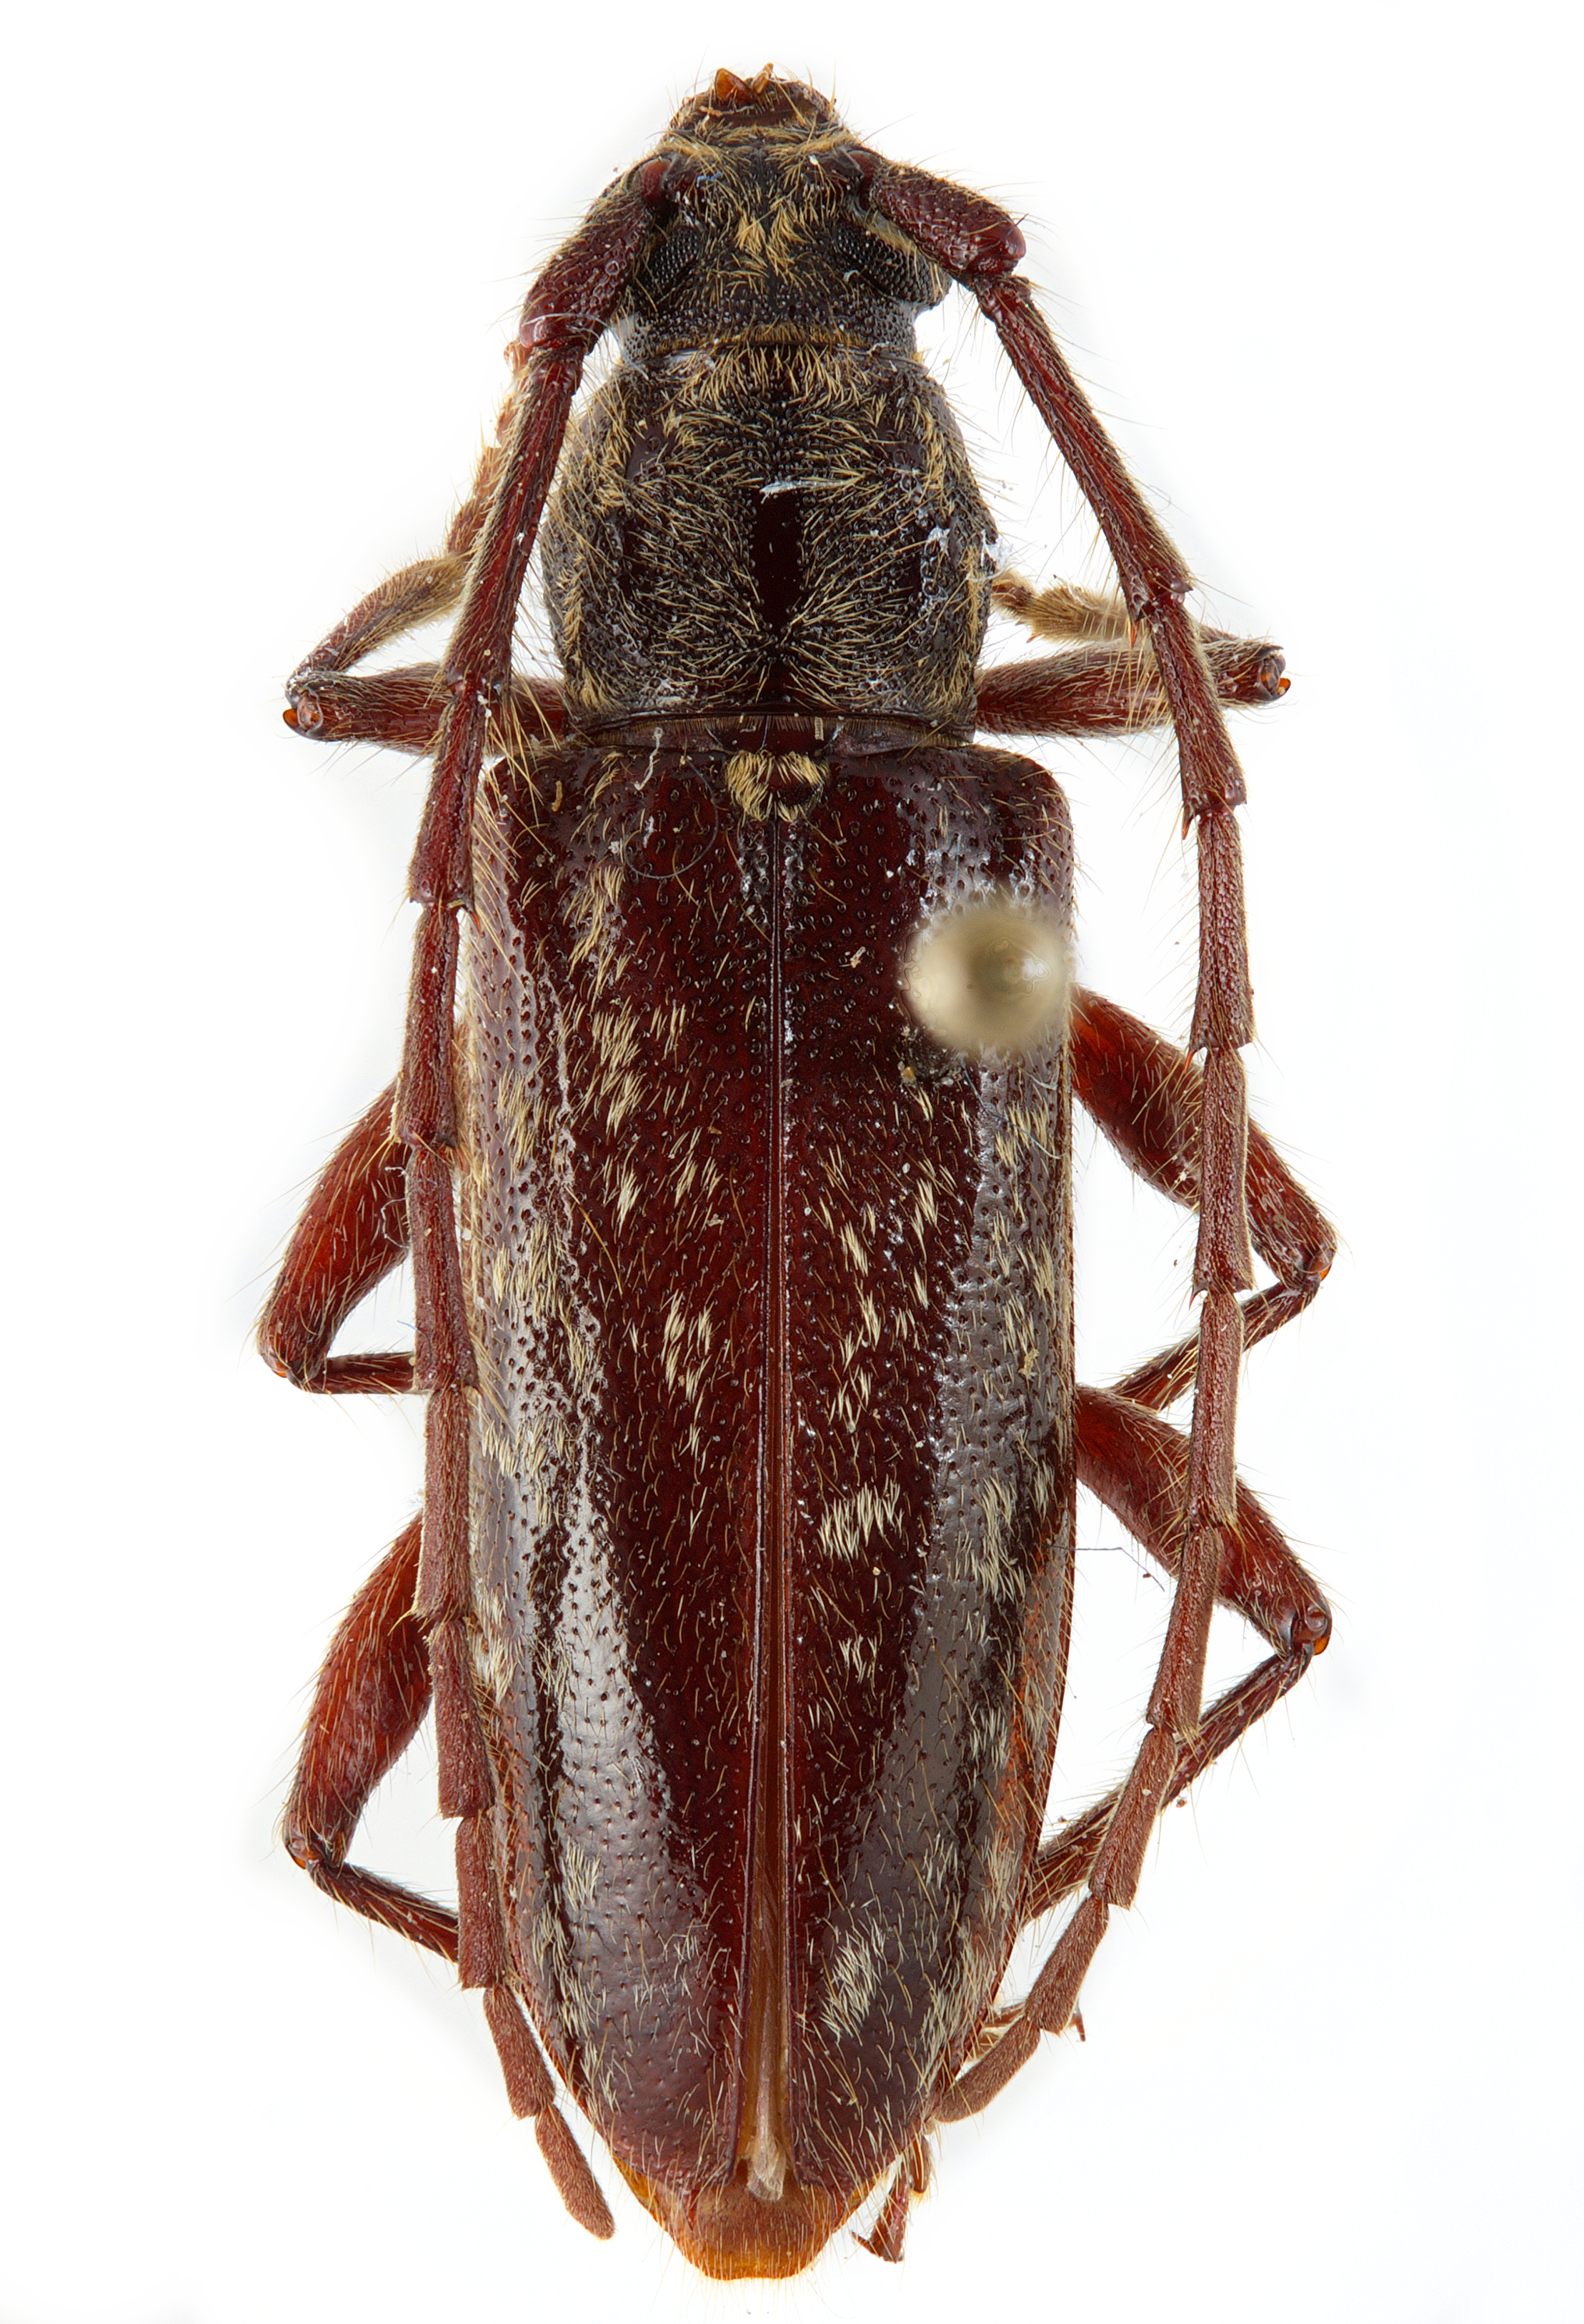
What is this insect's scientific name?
Trichophoroides jansoni
